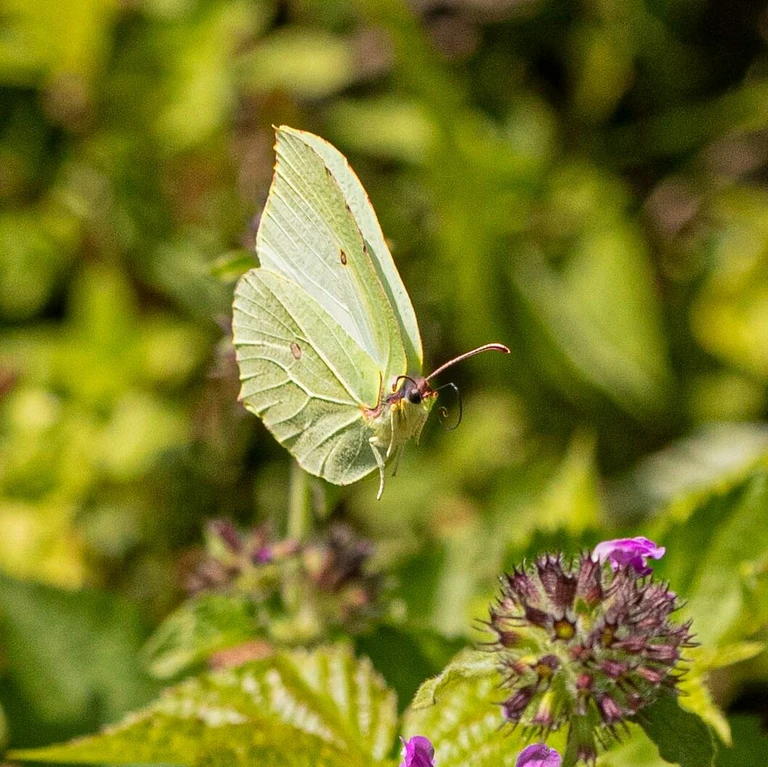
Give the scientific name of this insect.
Gonepteryx rhamni
